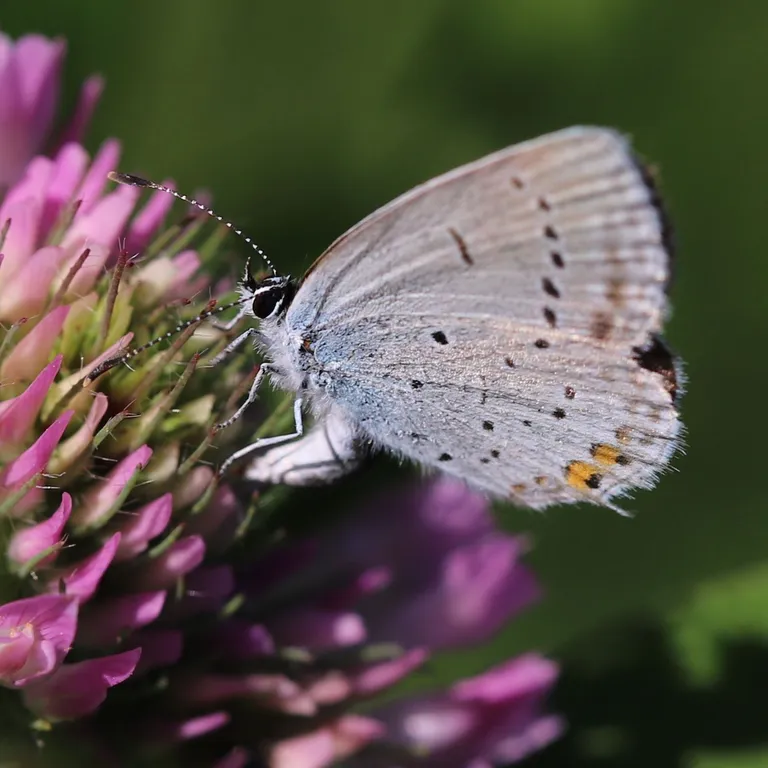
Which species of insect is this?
Cupido argiades (also Elkalyce argiades)
